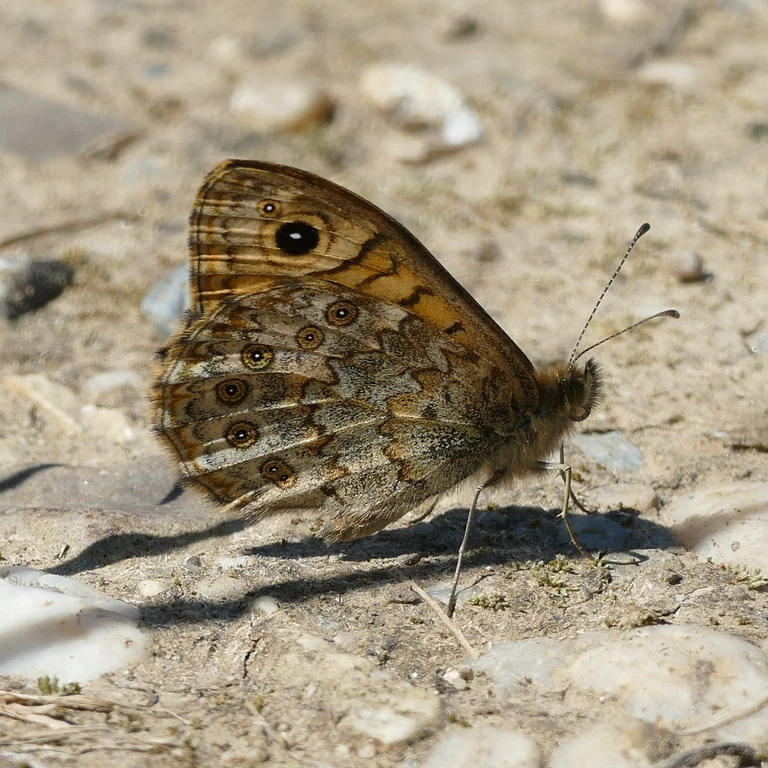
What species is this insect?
Lasiommata megera (also Pararge megera)
